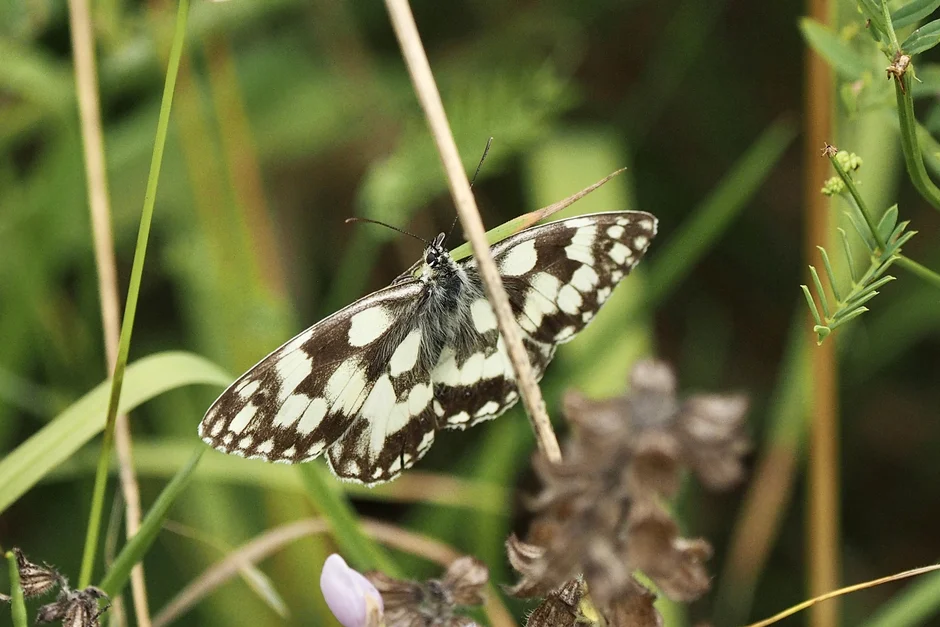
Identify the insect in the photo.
Melanargia galathea
